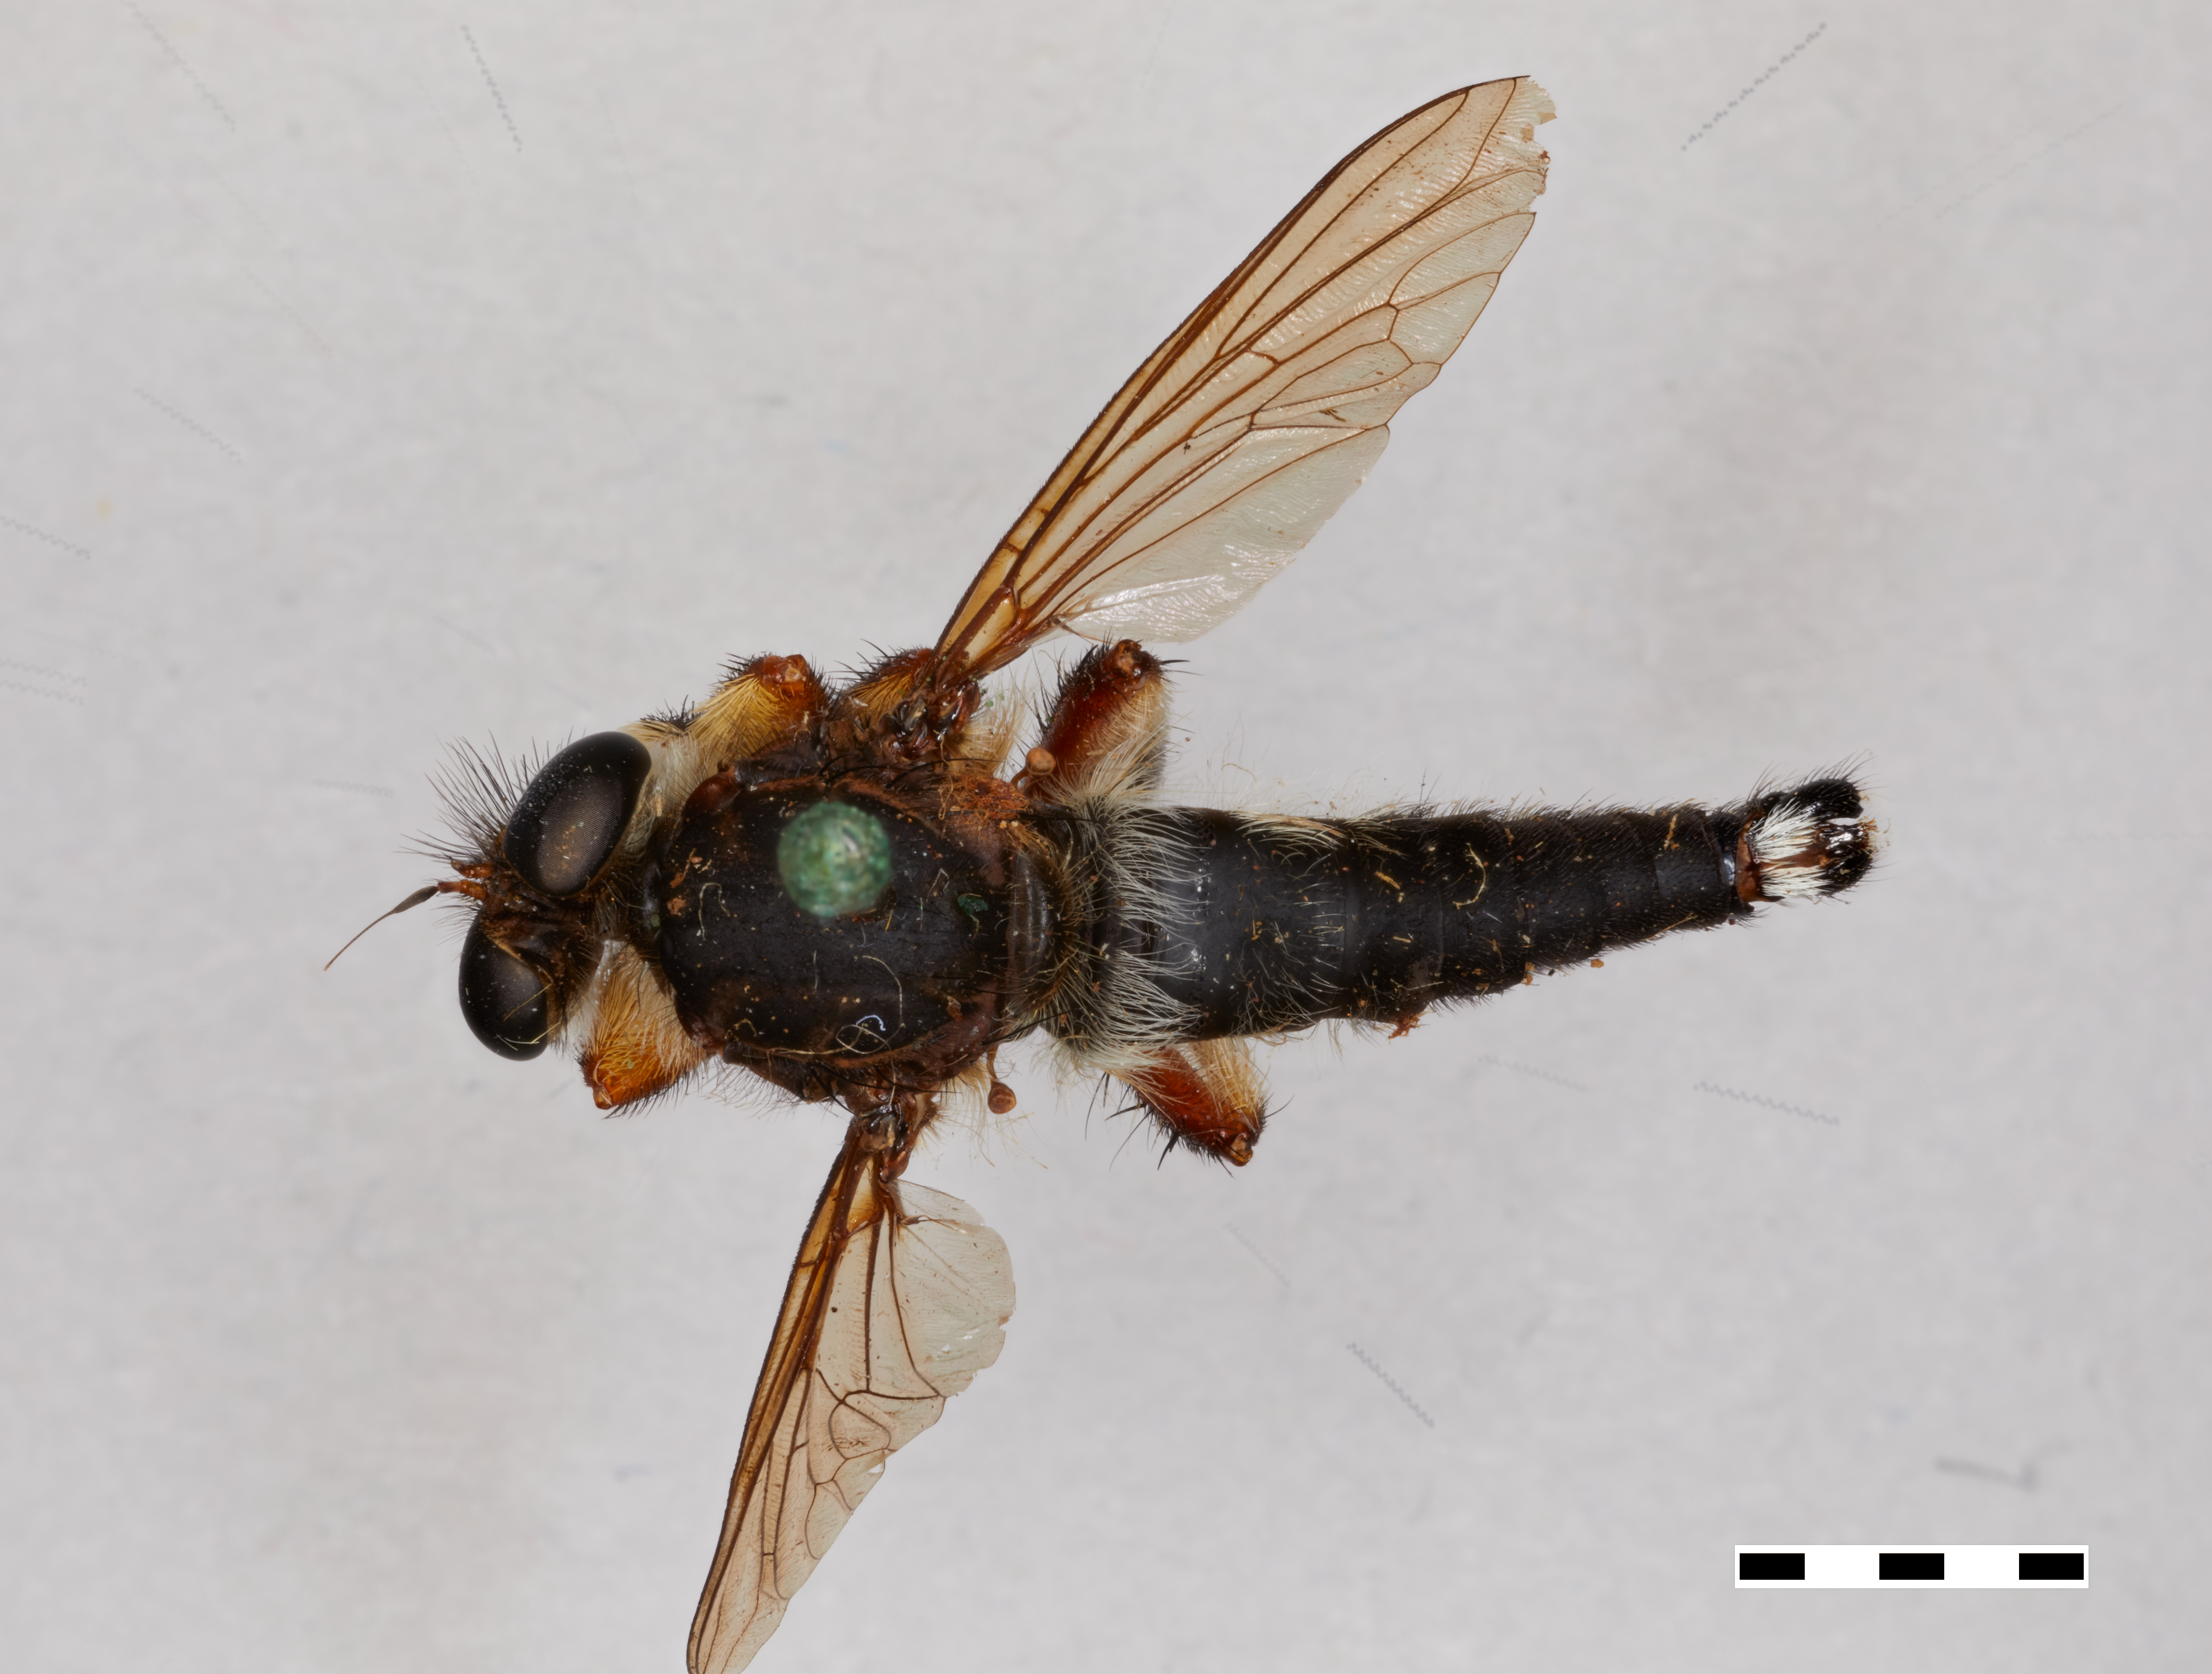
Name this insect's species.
Mallophora umbrina
